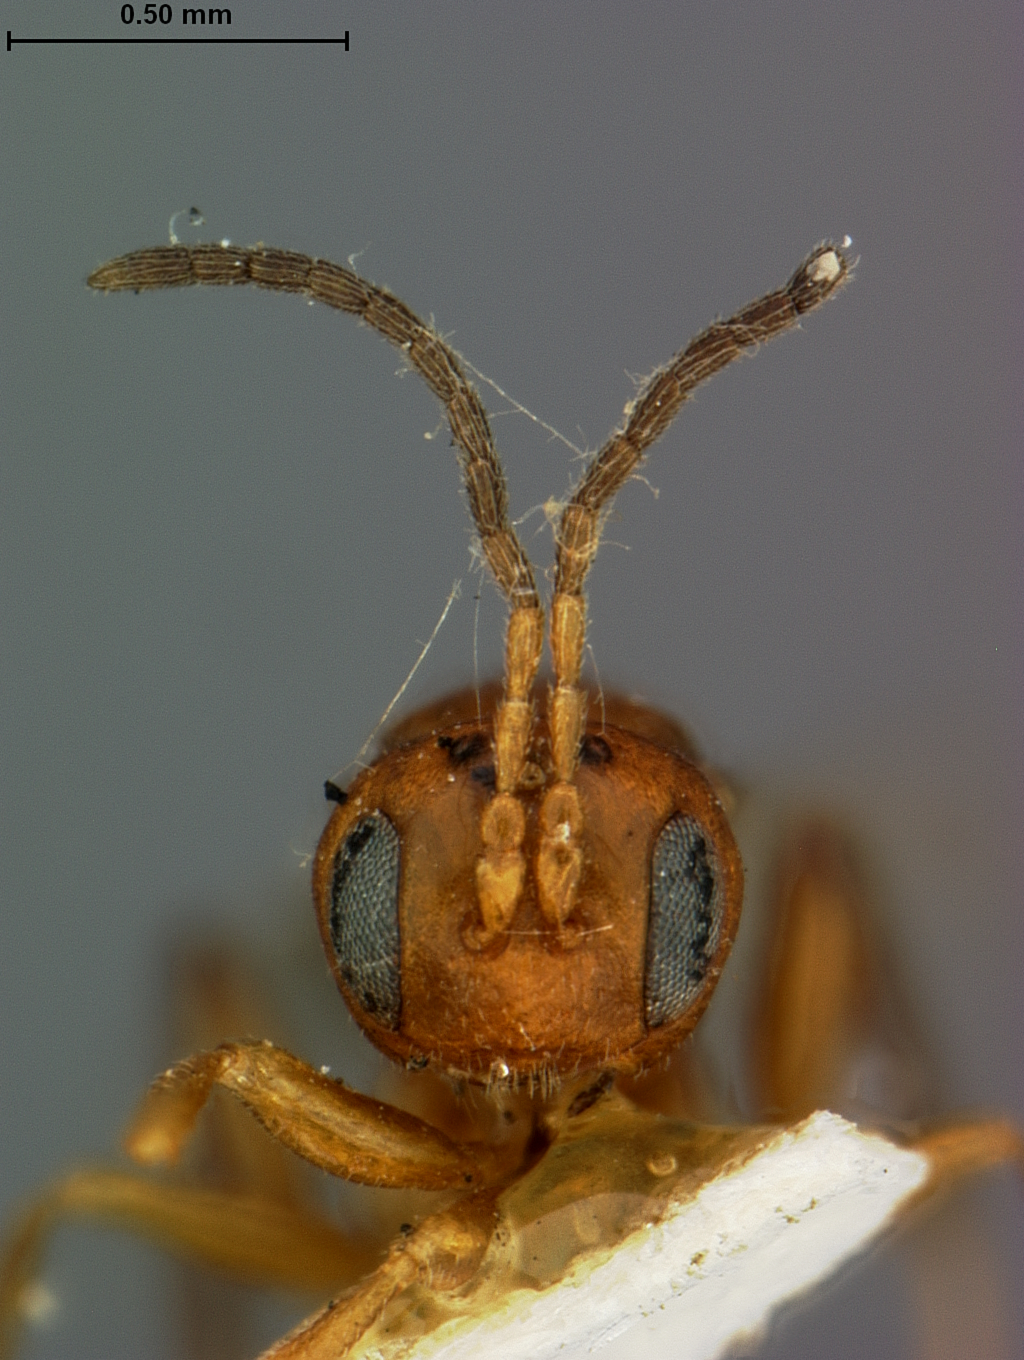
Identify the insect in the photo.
Cynips quercus
